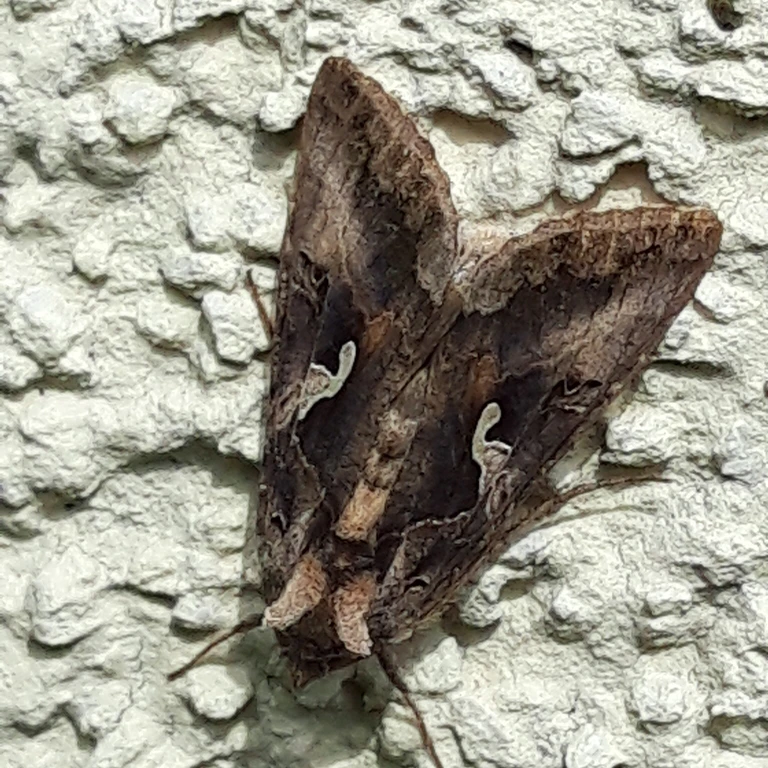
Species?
Autographa gamma
